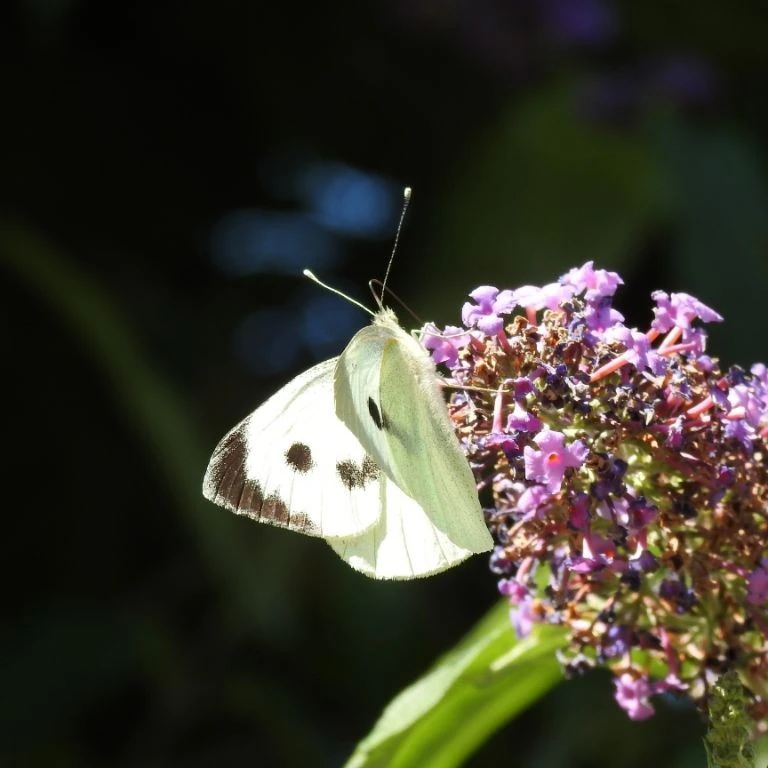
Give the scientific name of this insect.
Pieris brassicae
